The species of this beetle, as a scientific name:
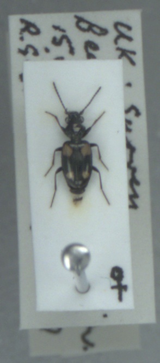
Bembidion quadripustulatum
